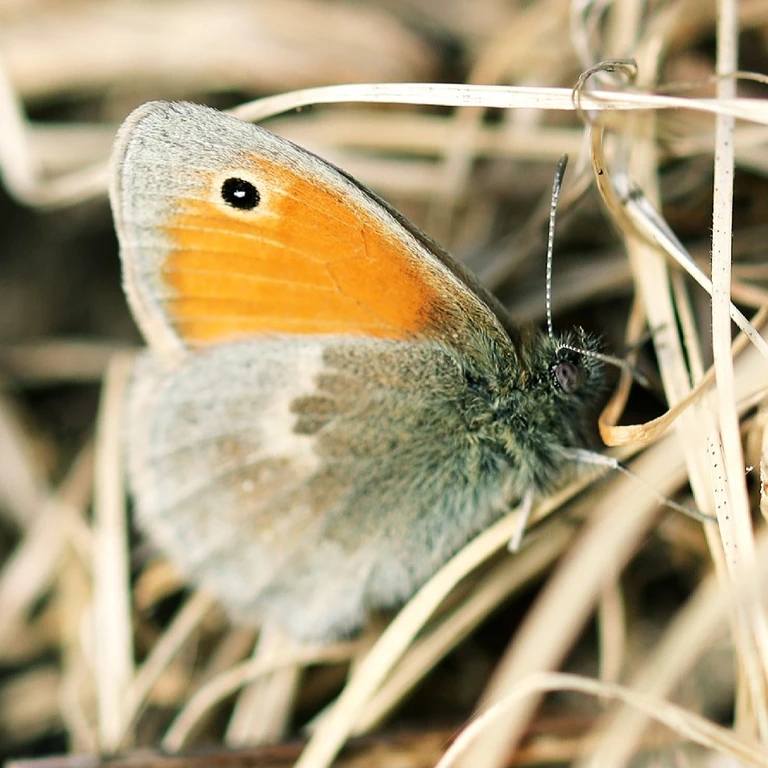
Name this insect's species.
Coenonympha pamphilus
